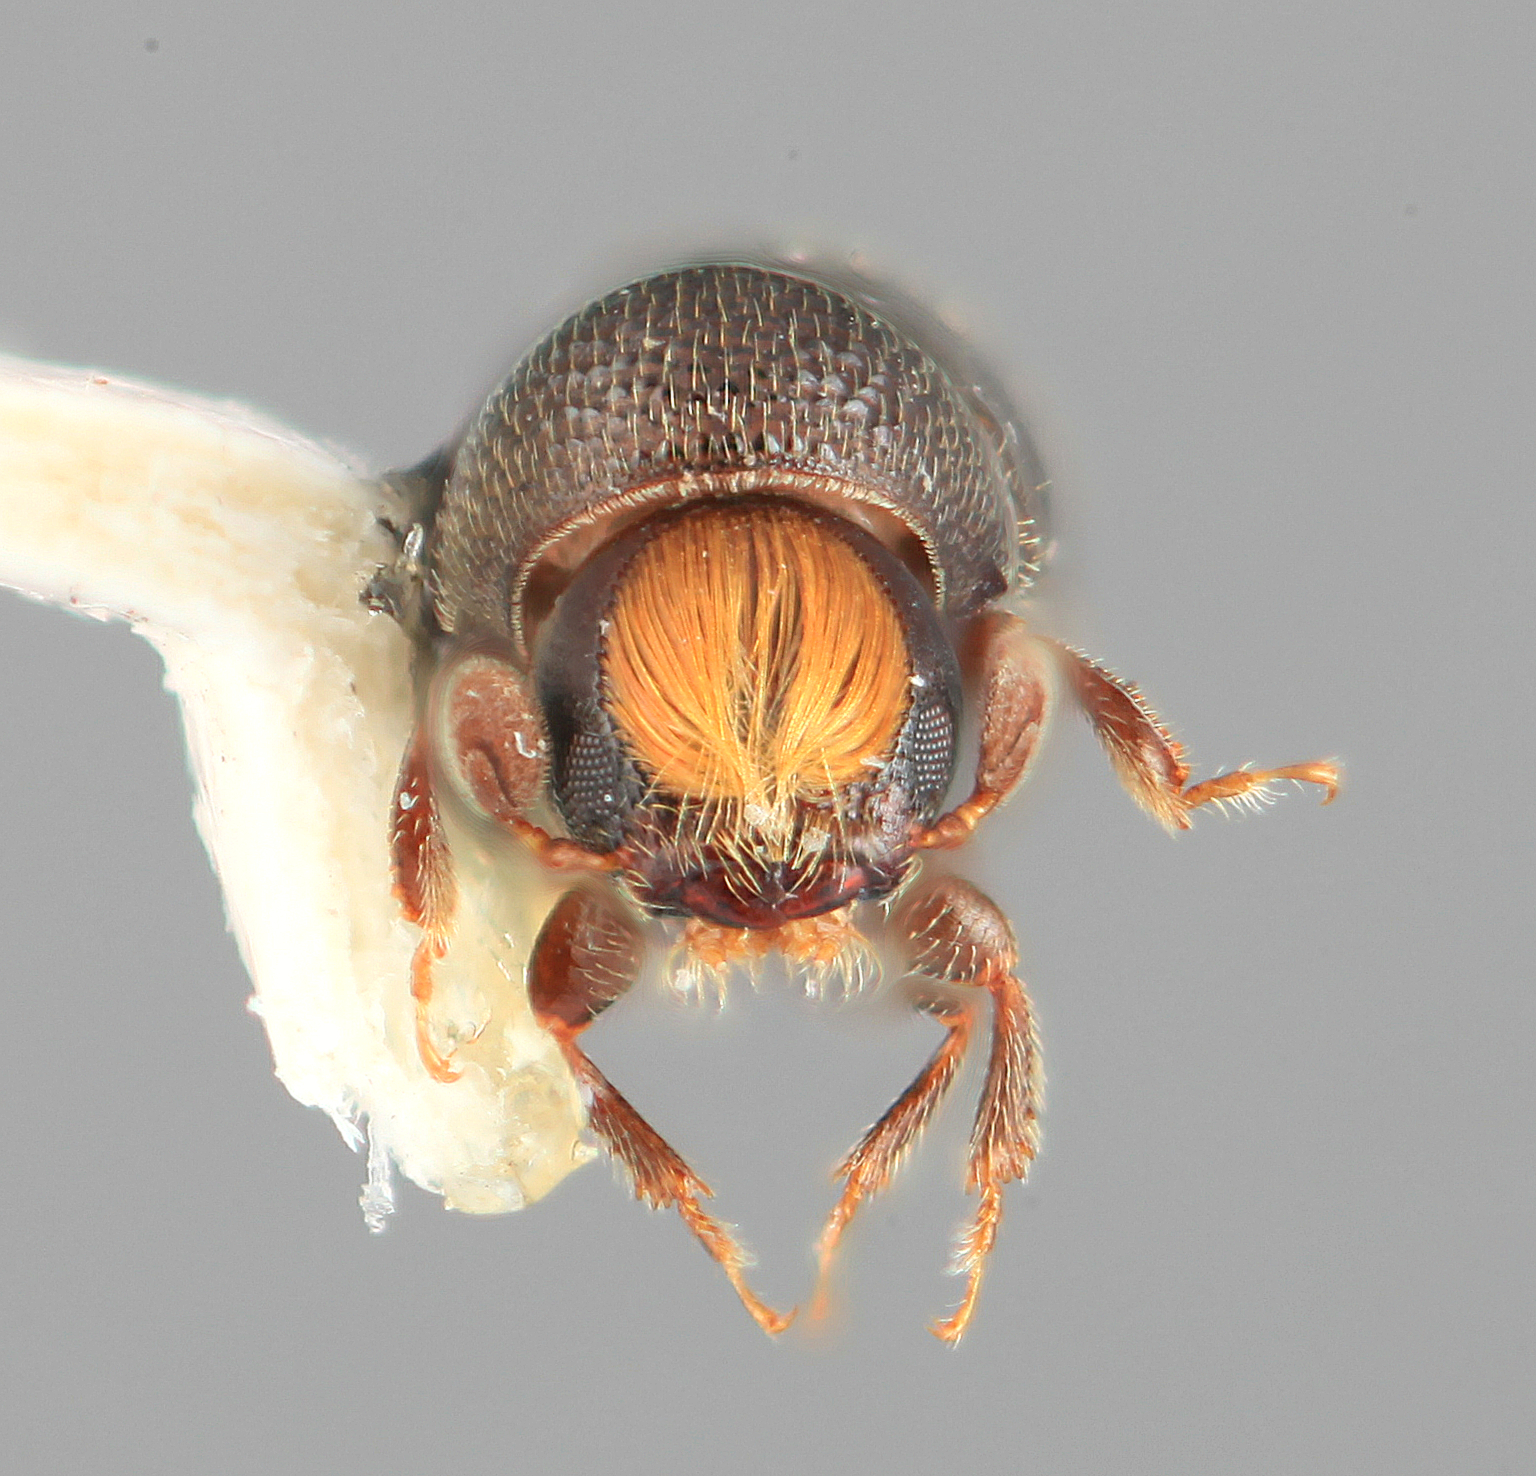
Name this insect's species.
Araptus furvescens
